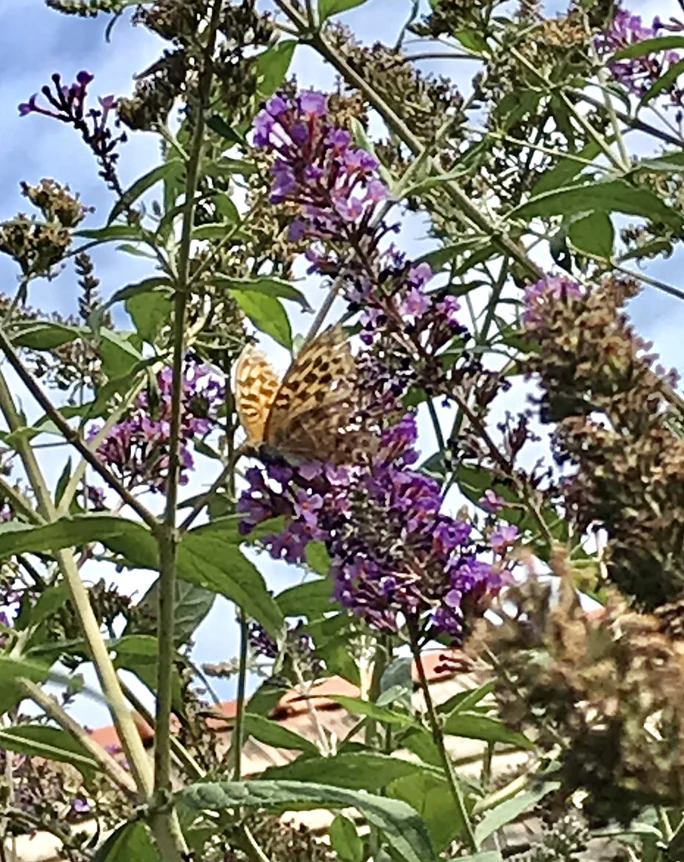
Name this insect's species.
Argynnis paphia
